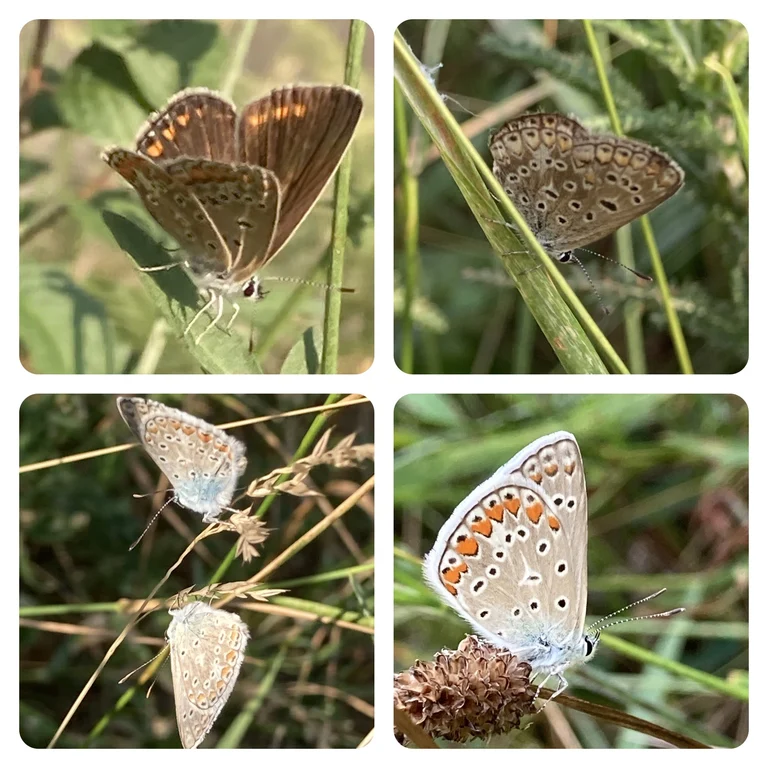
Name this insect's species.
Polyommatus icarus
